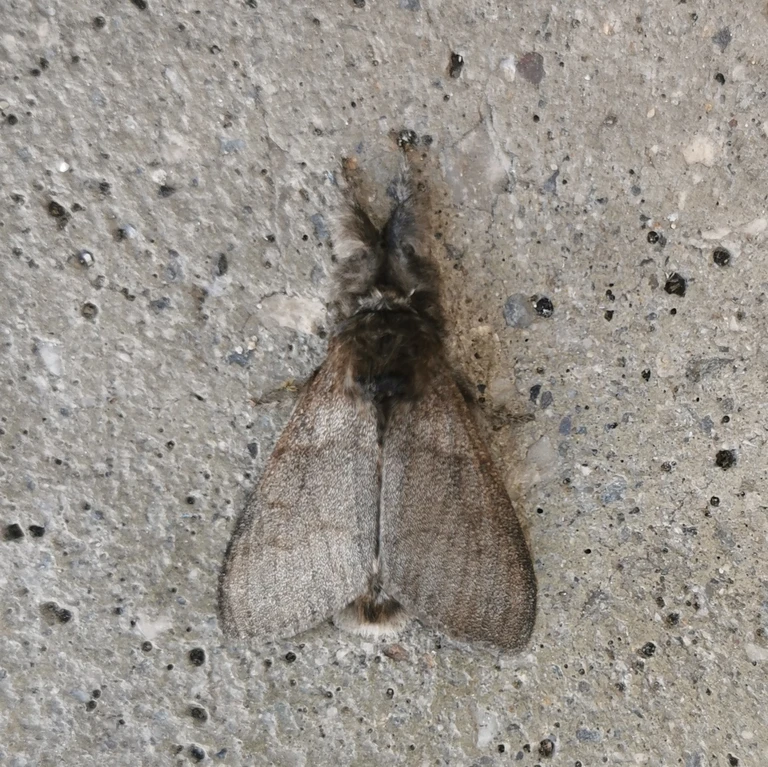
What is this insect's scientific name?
Calliteara pudibunda
